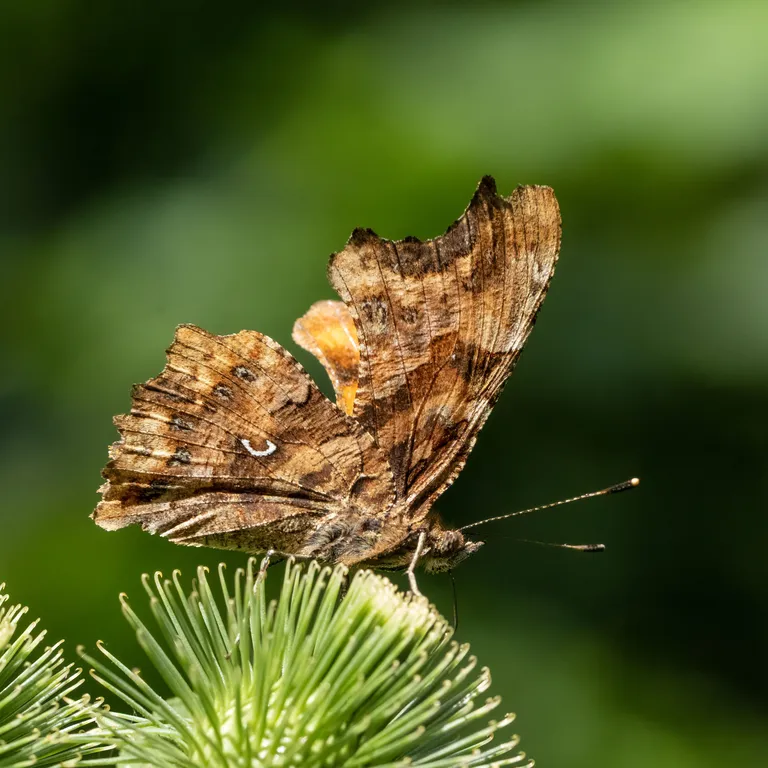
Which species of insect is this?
Polygonia c-album
